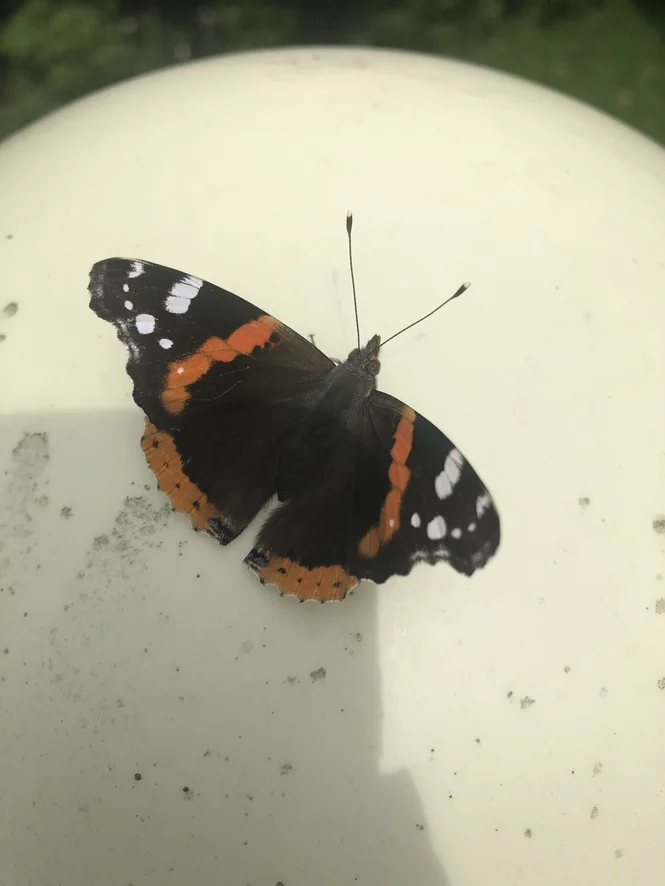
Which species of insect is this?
Vanessa atalanta
